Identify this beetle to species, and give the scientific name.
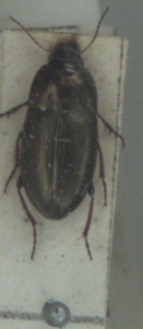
Amara aenea
